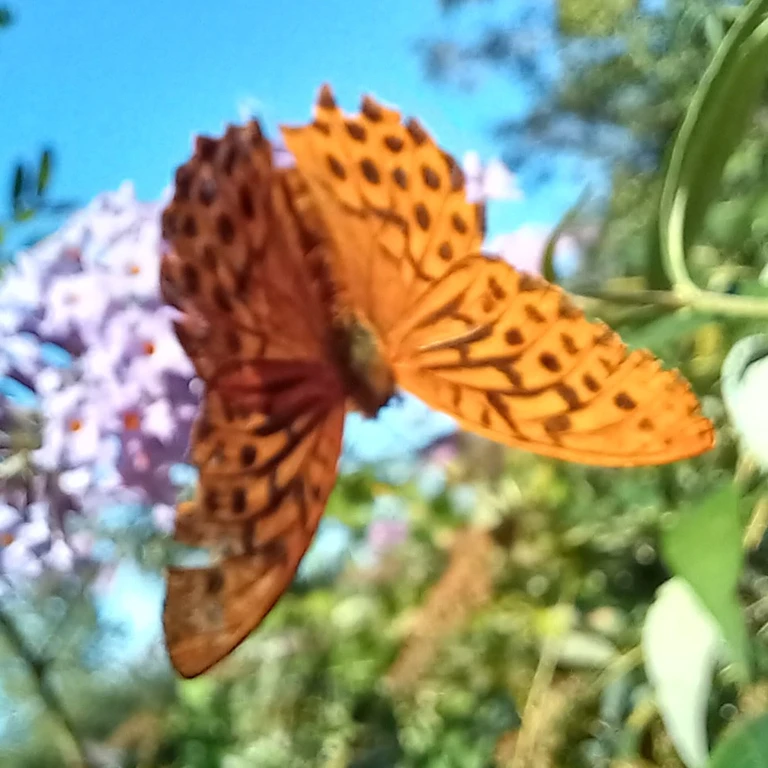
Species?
Argynnis paphia
